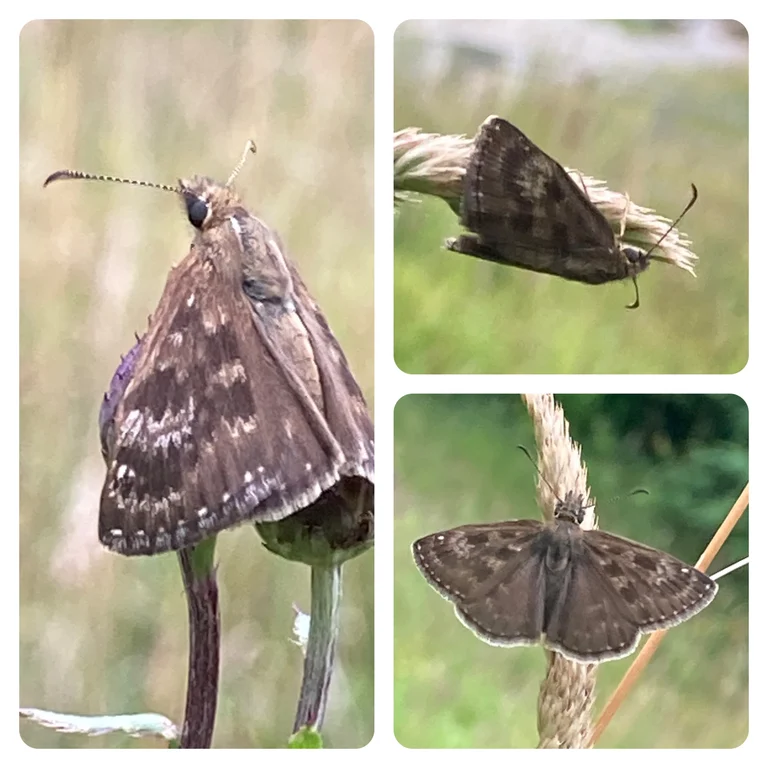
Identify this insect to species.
Erynnis tages
